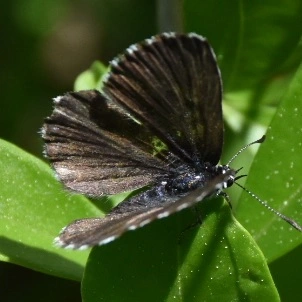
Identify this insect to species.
Scolitantides orion
